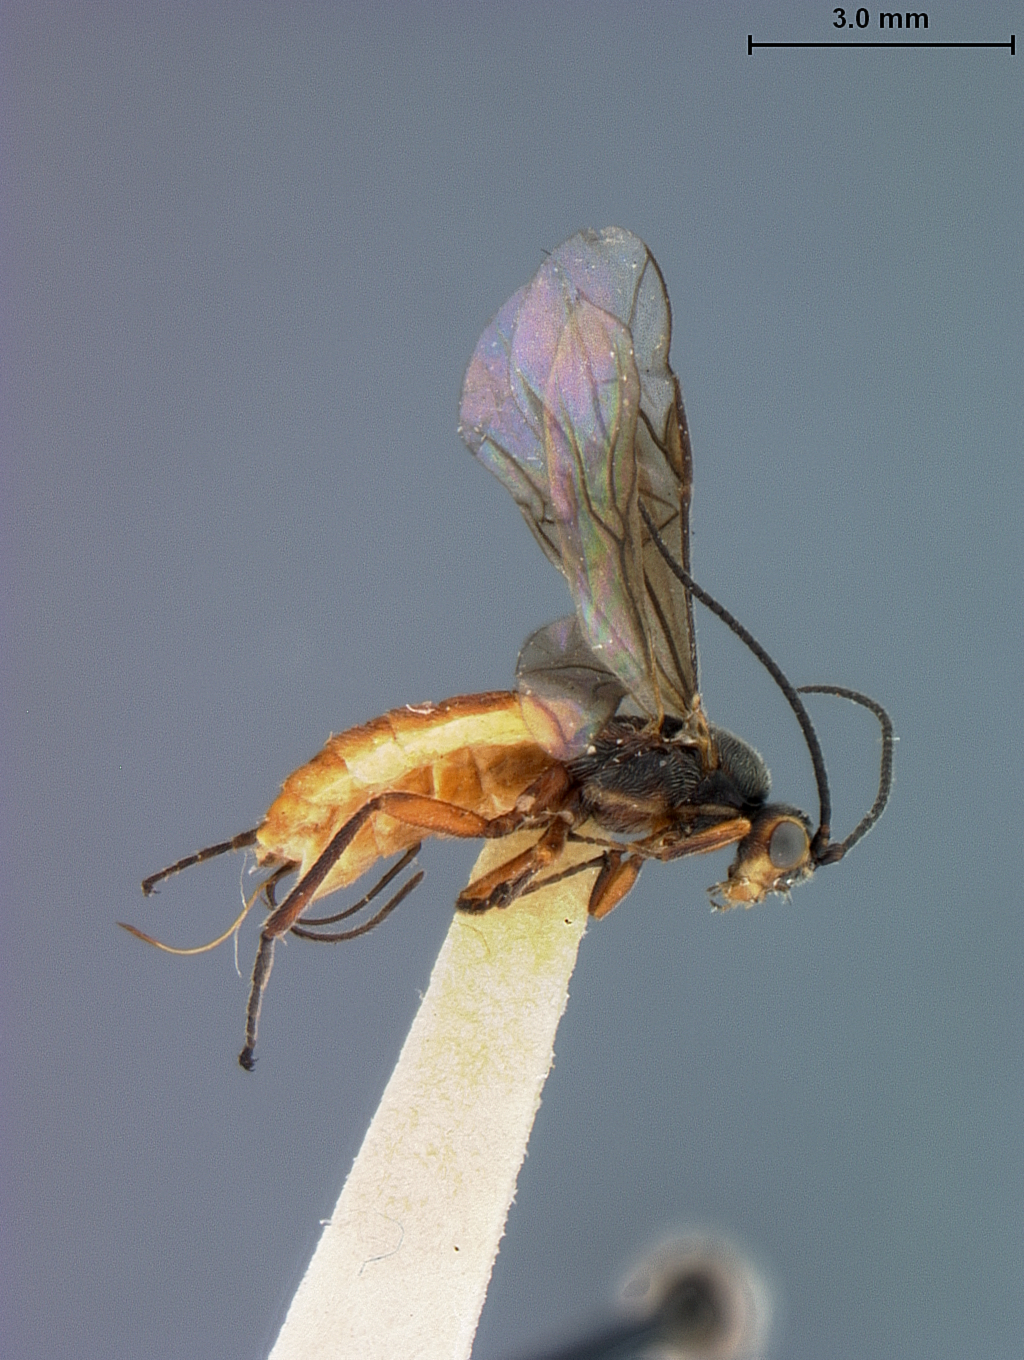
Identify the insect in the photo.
Bracon agathymi
